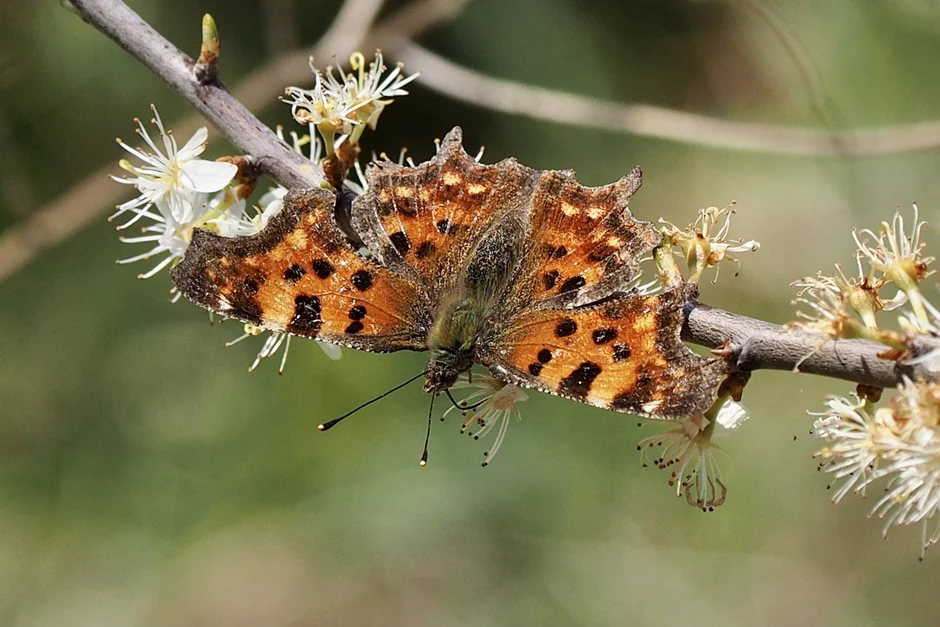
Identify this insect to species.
Polygonia c-album
